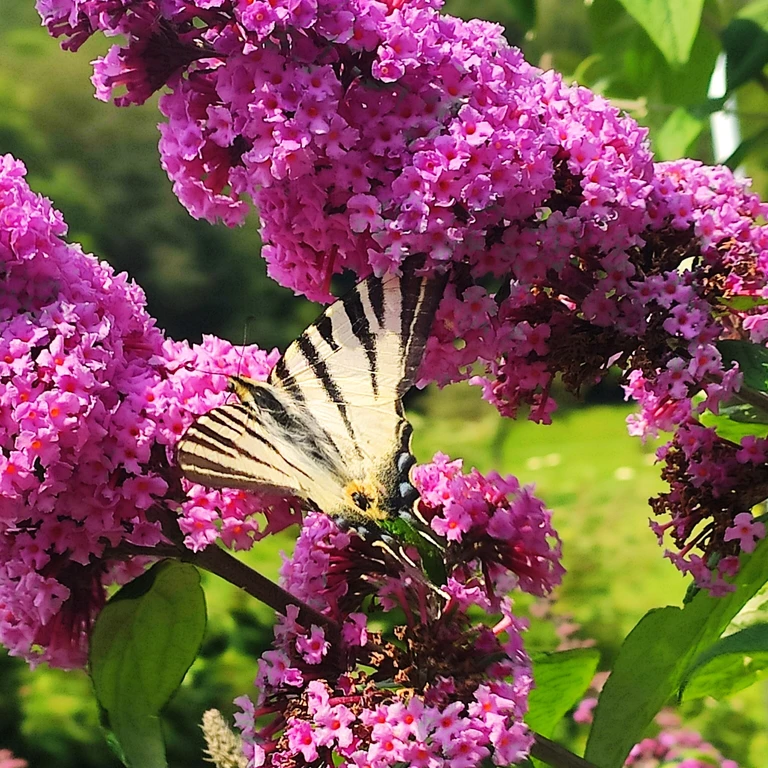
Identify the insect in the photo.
Iphiclides podalirius
